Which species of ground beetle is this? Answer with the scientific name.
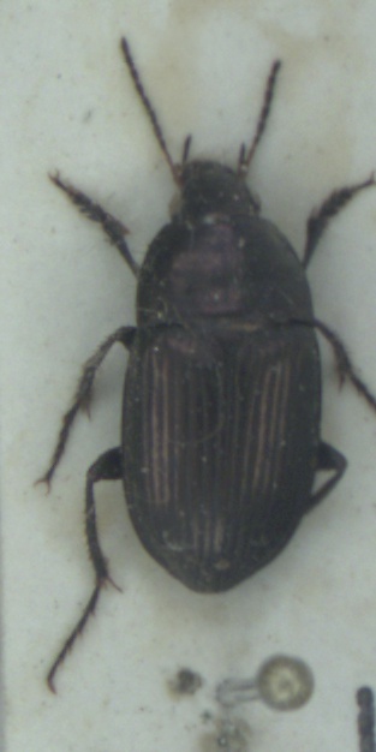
Amara eurynota
